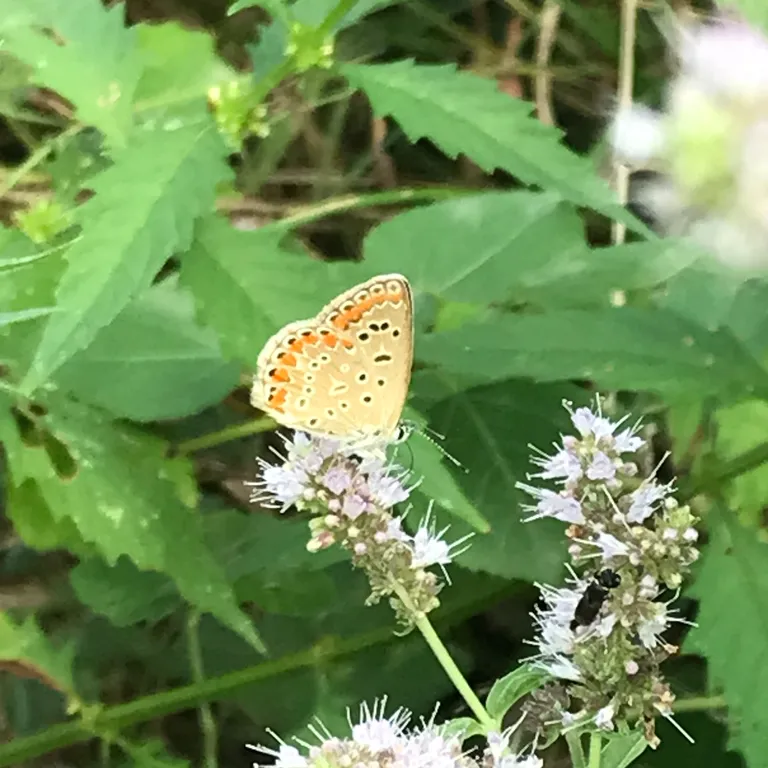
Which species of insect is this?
Polyommatus icarus
